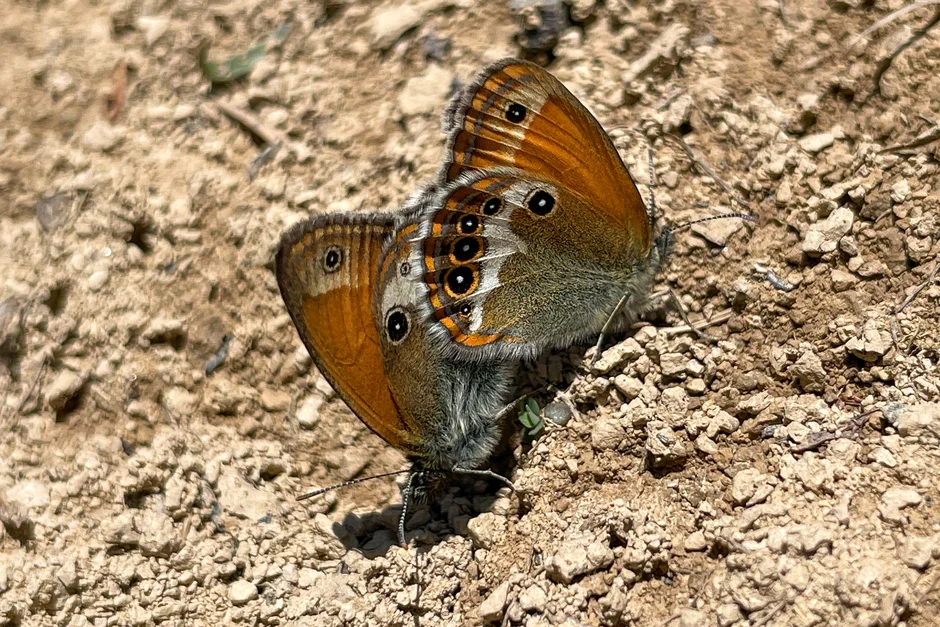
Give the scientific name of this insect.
Coenonympha arcania
